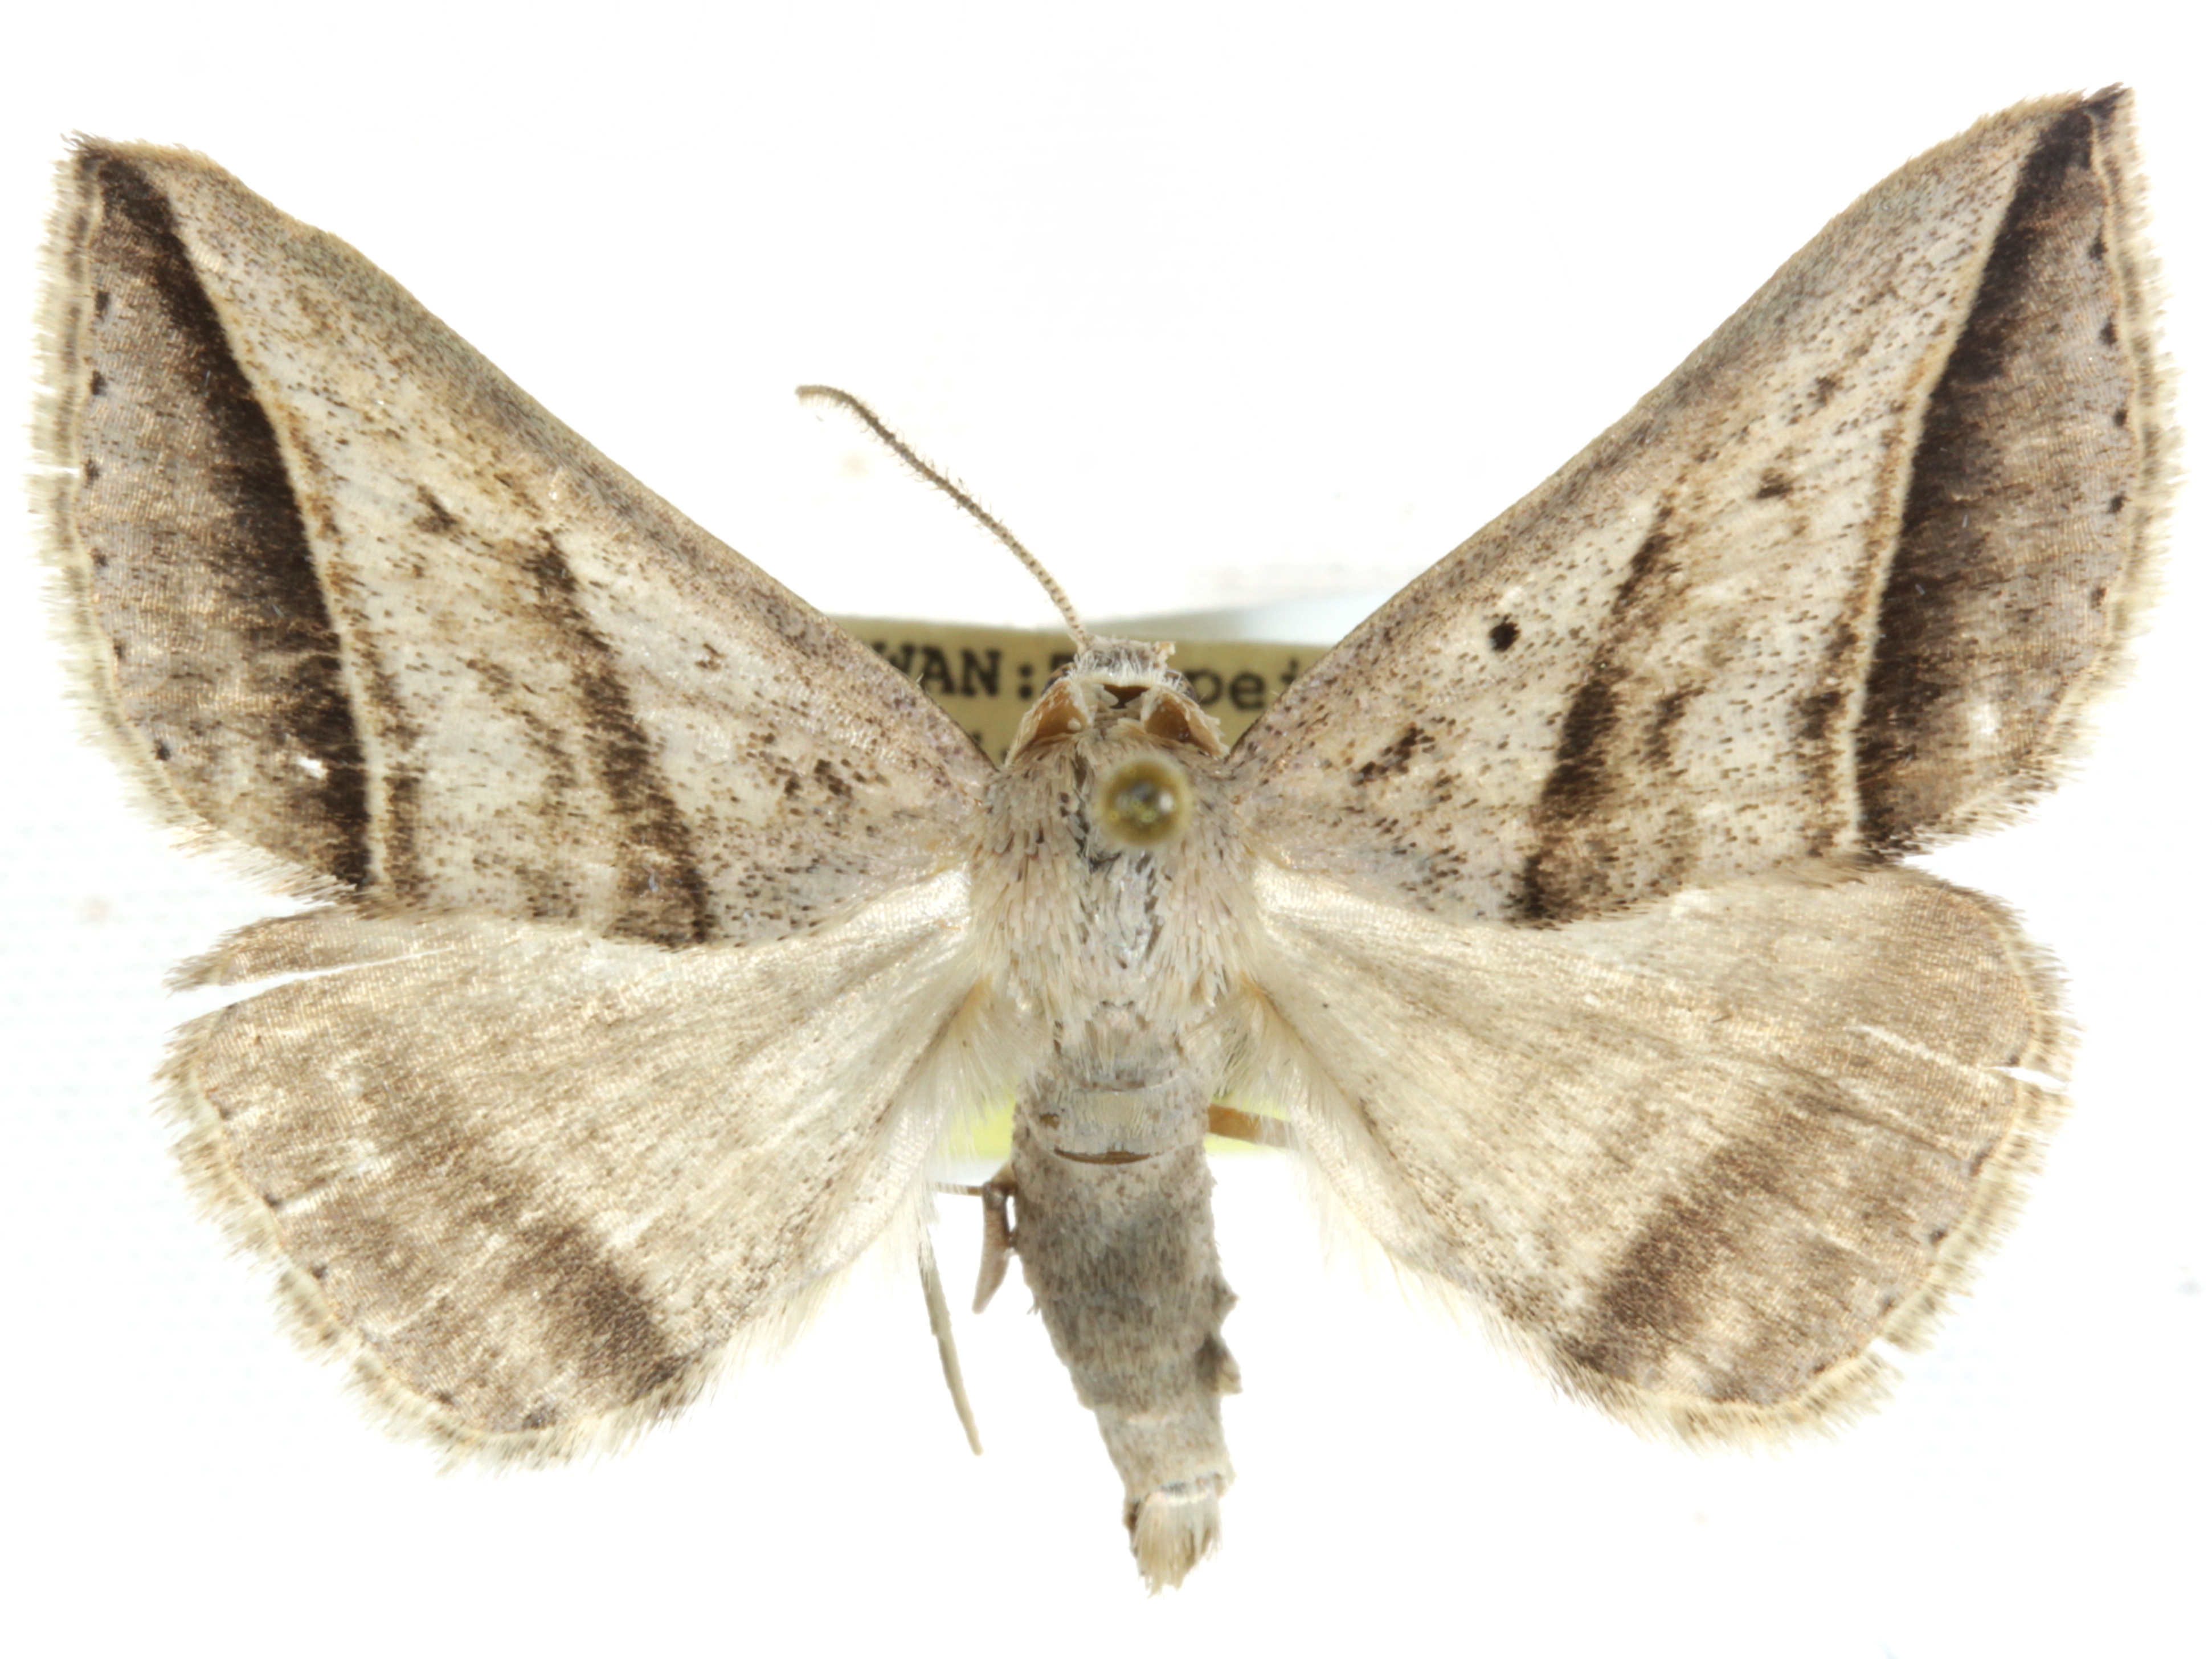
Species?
Ugia piperita
